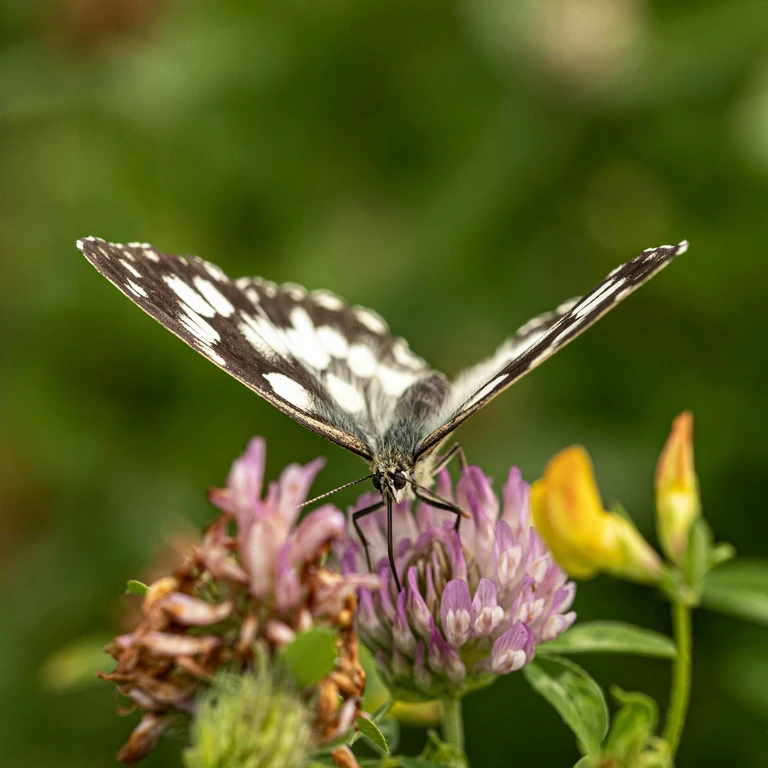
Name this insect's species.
Melanargia galathea
